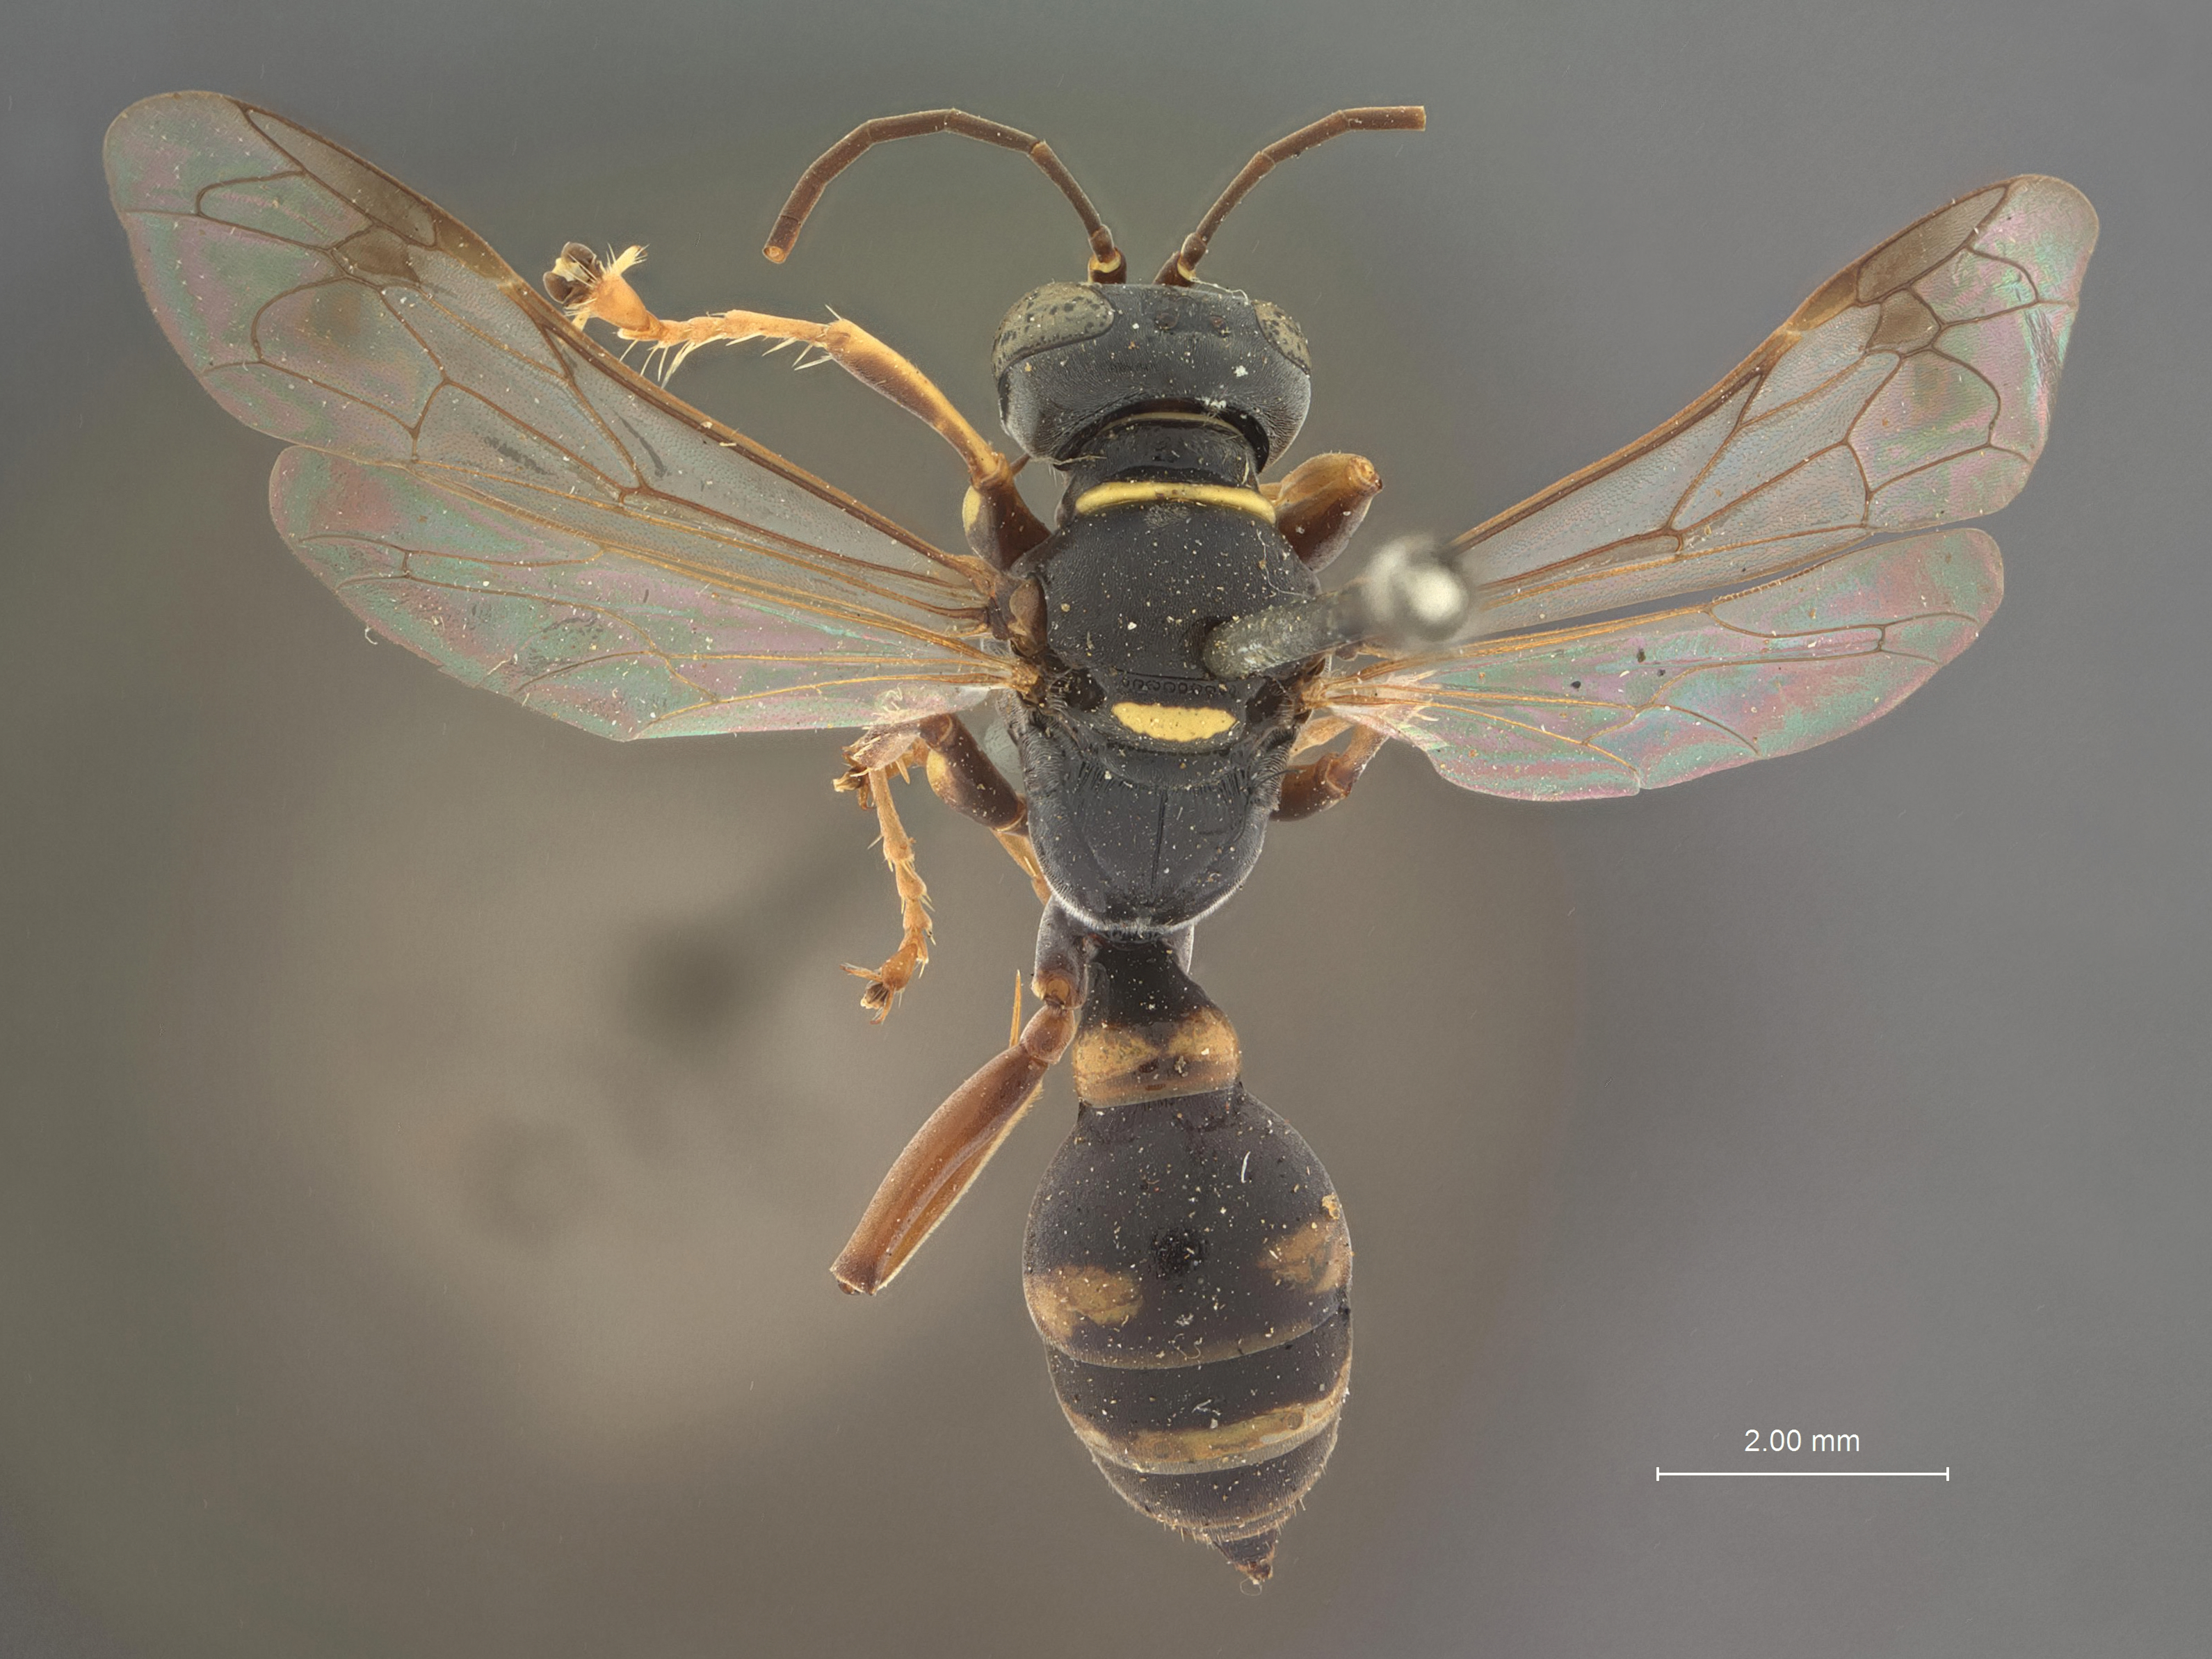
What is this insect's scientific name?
Gorytes mellinoides
